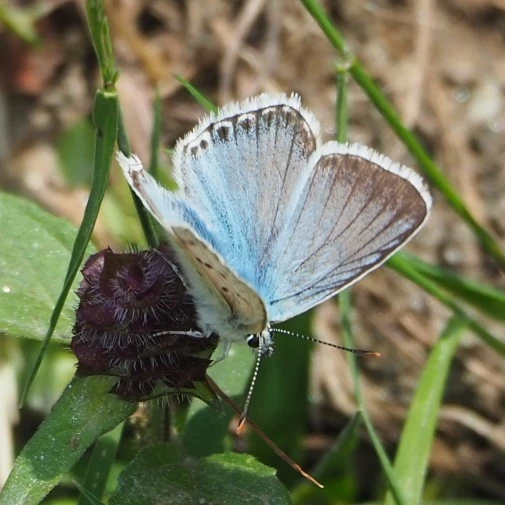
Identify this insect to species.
Lysandra coridon
